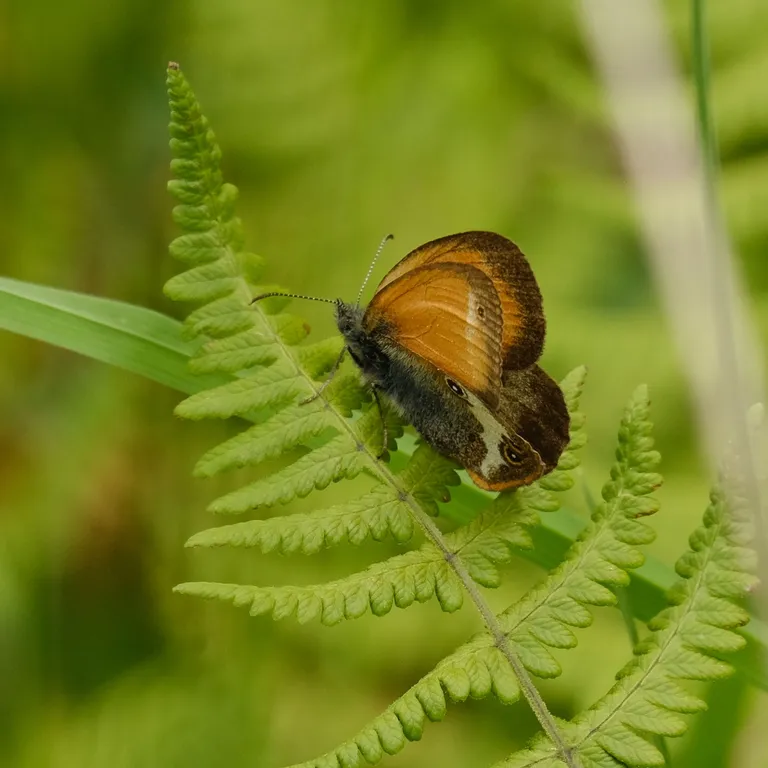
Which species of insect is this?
Coenonympha arcania
